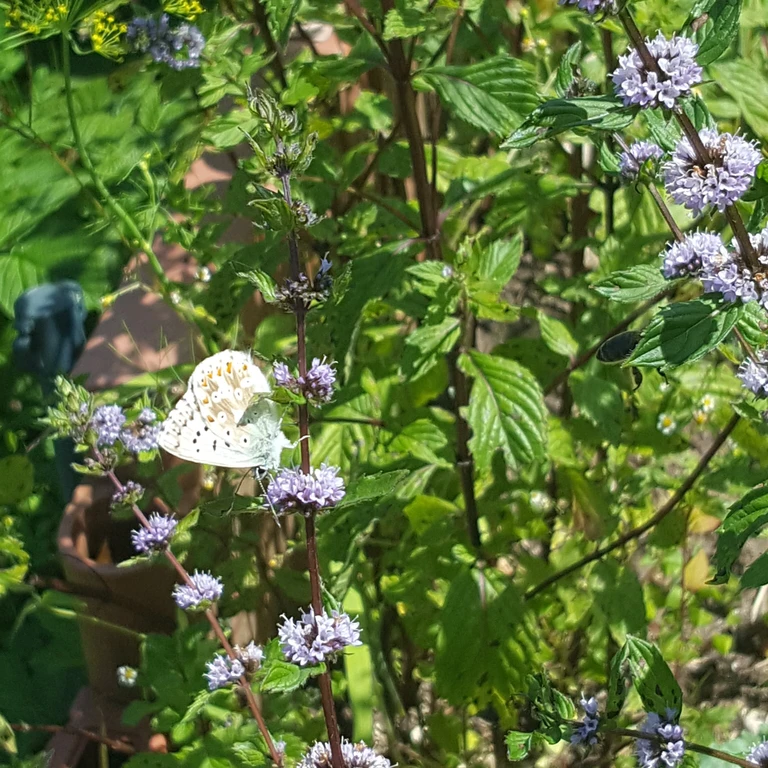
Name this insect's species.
Lysandra coridon
